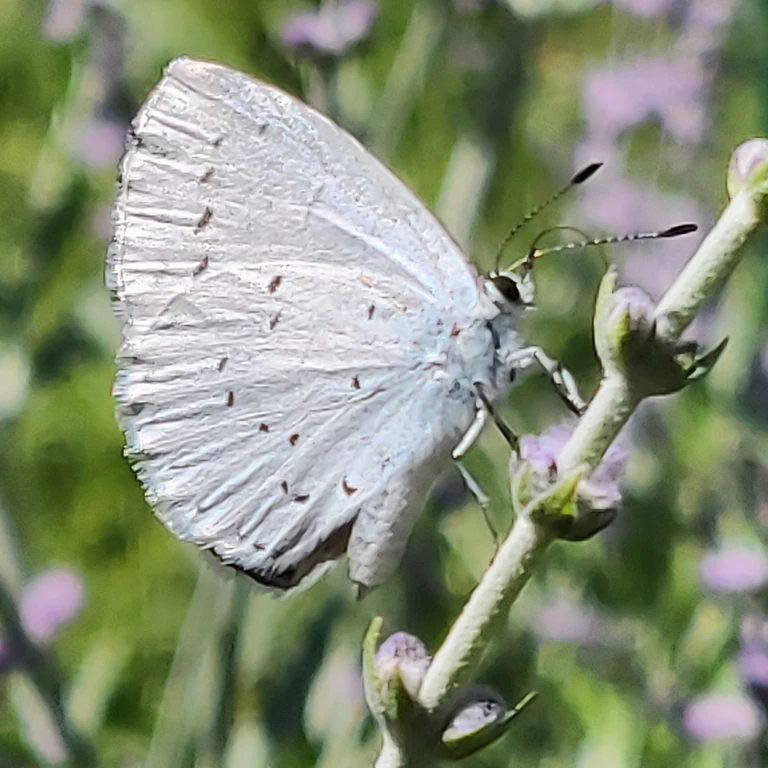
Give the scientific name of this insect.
Celastrina argiolus
